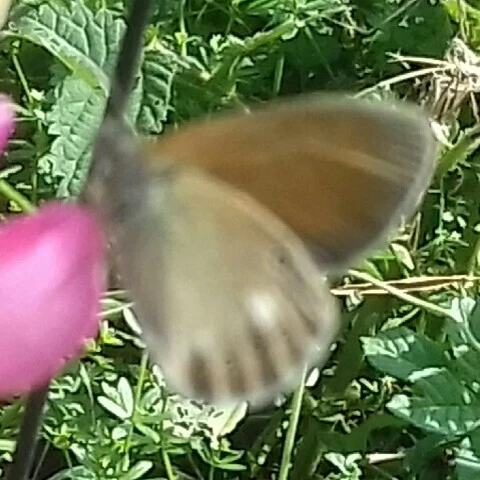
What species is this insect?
Coenonympha glycerion (also Coenonympha iphis)
